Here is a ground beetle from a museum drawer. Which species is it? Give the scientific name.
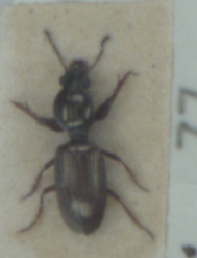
Dyschirius impunctipennis
